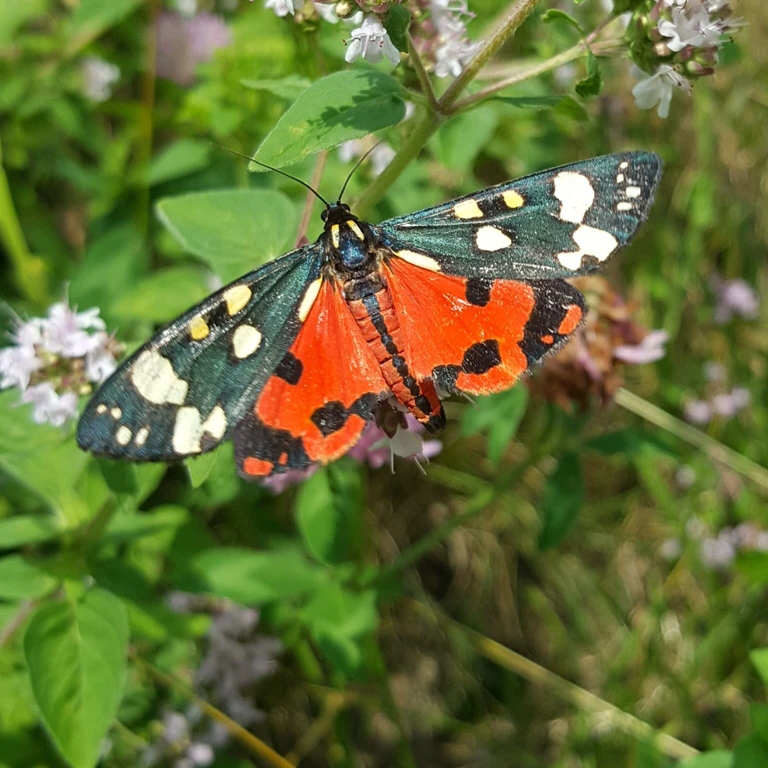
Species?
Callimorpha dominula
